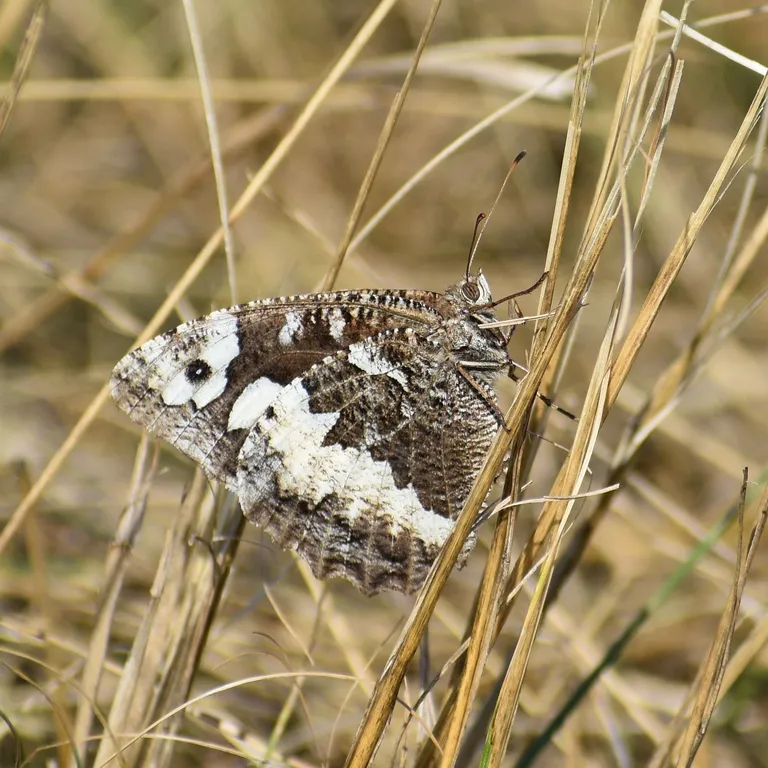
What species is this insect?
Brintesia circe
